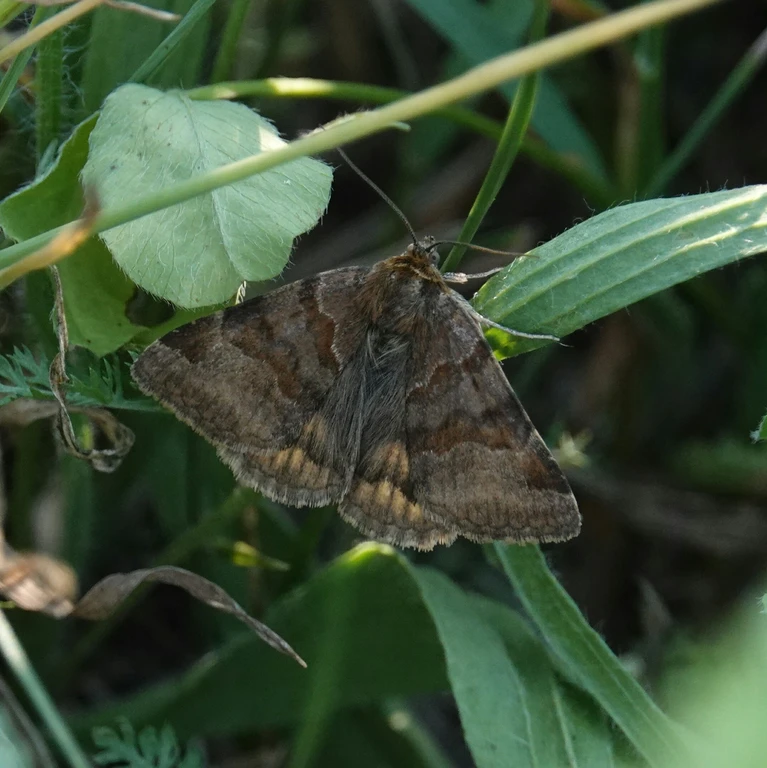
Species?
Euclidia glyphica
